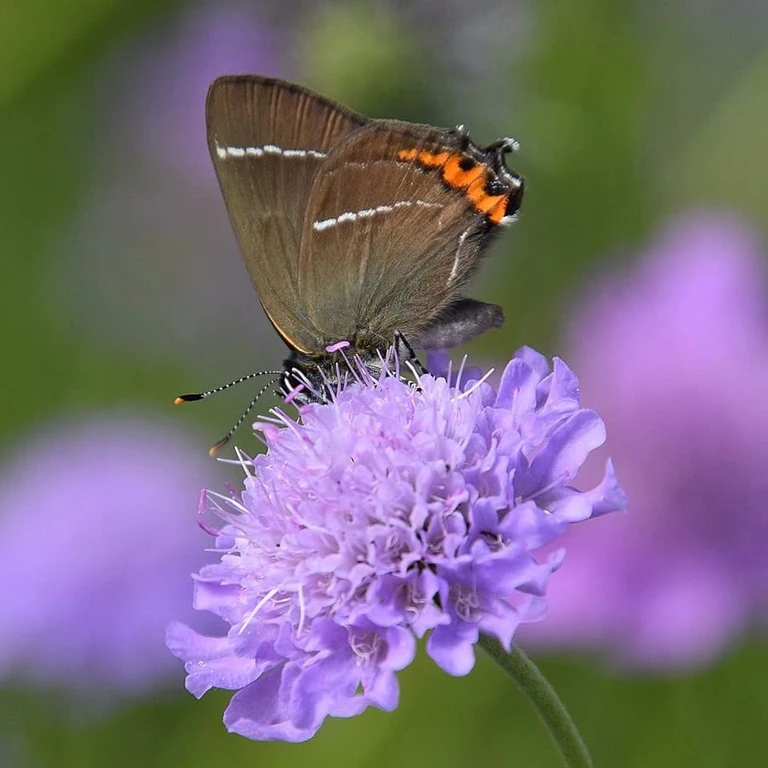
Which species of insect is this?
Satyrium w-album
